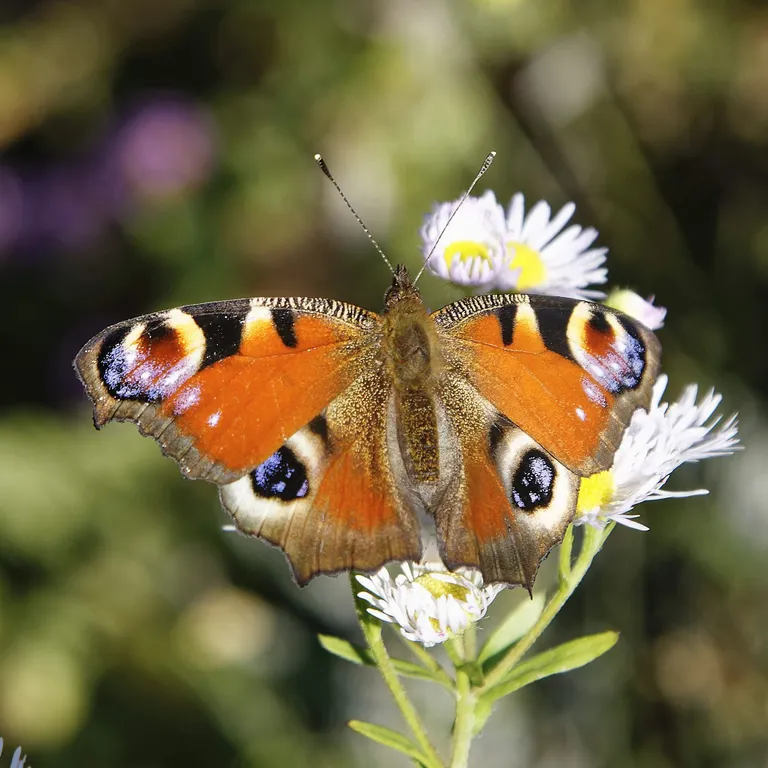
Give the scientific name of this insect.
Aglais io
